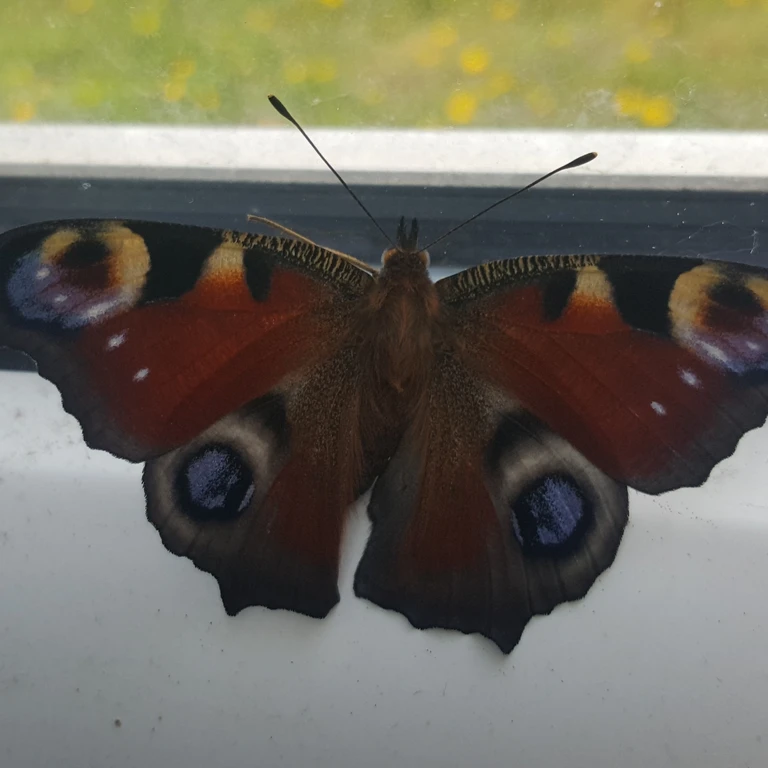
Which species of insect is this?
Aglais io
